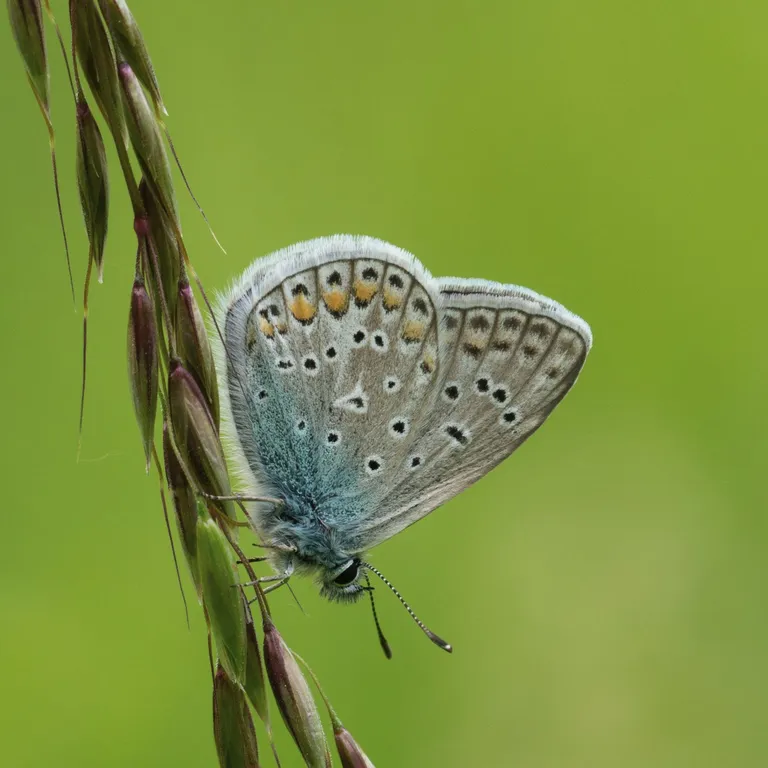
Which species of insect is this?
Polyommatus icarus
